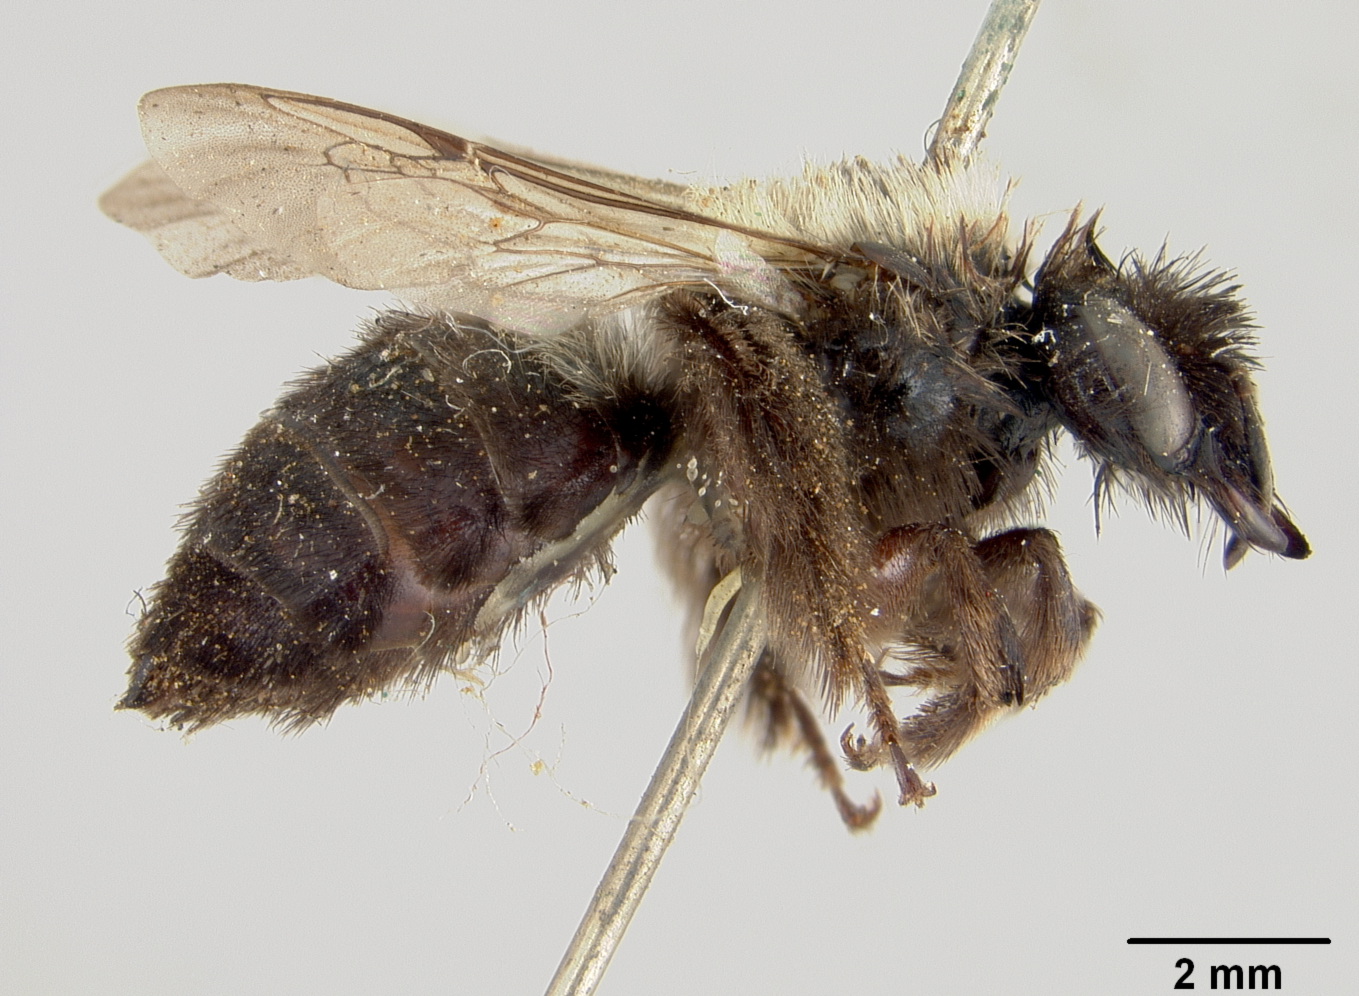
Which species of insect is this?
Coquillettapis melittoides
